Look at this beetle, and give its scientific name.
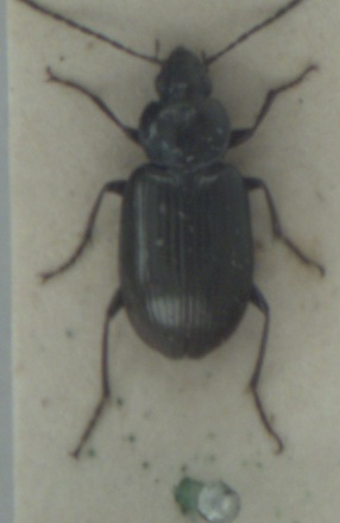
Agonum versutum
